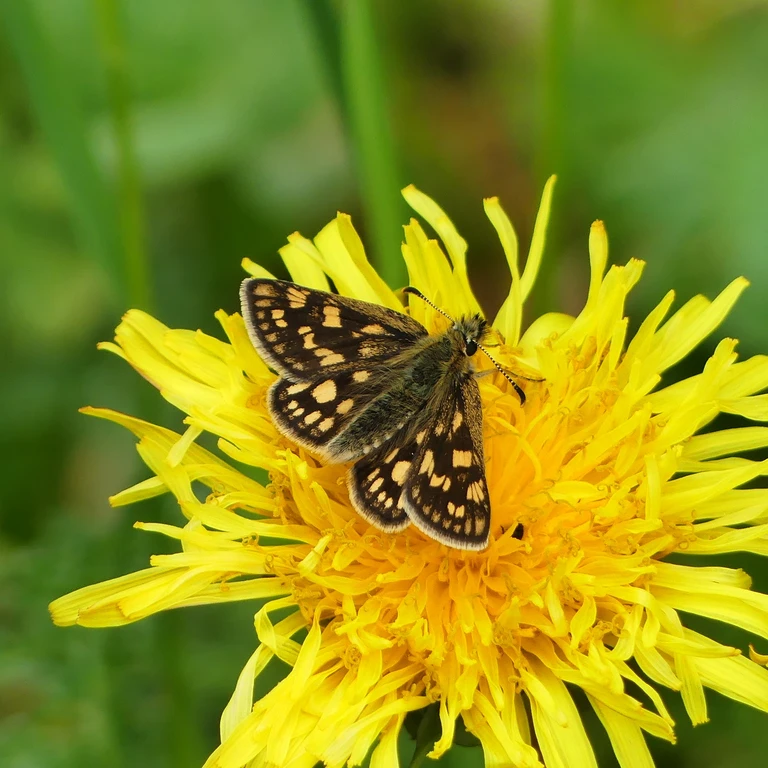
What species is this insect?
Carterocephalus palaemon
